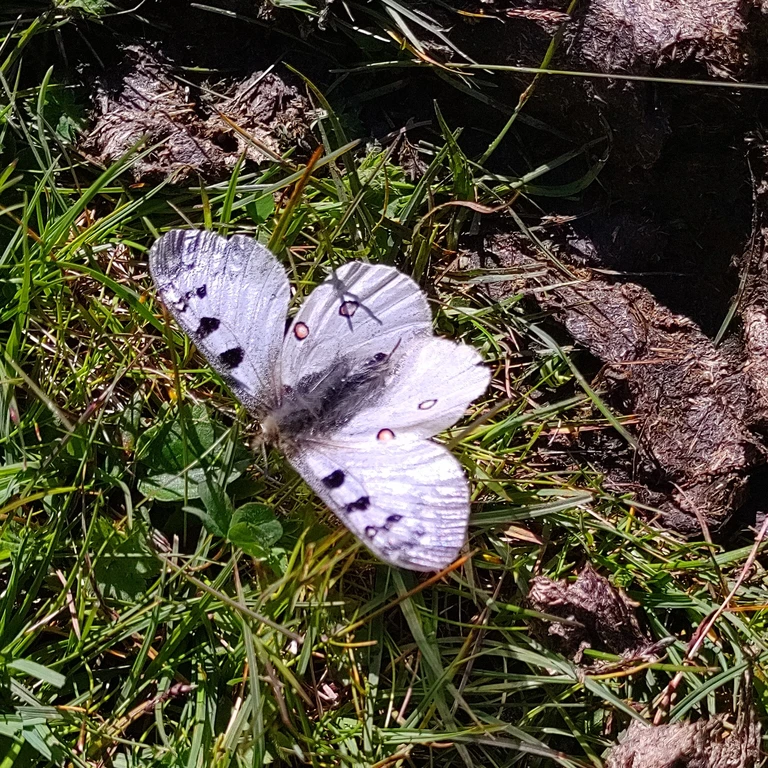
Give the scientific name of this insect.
Parnassius phoebus
